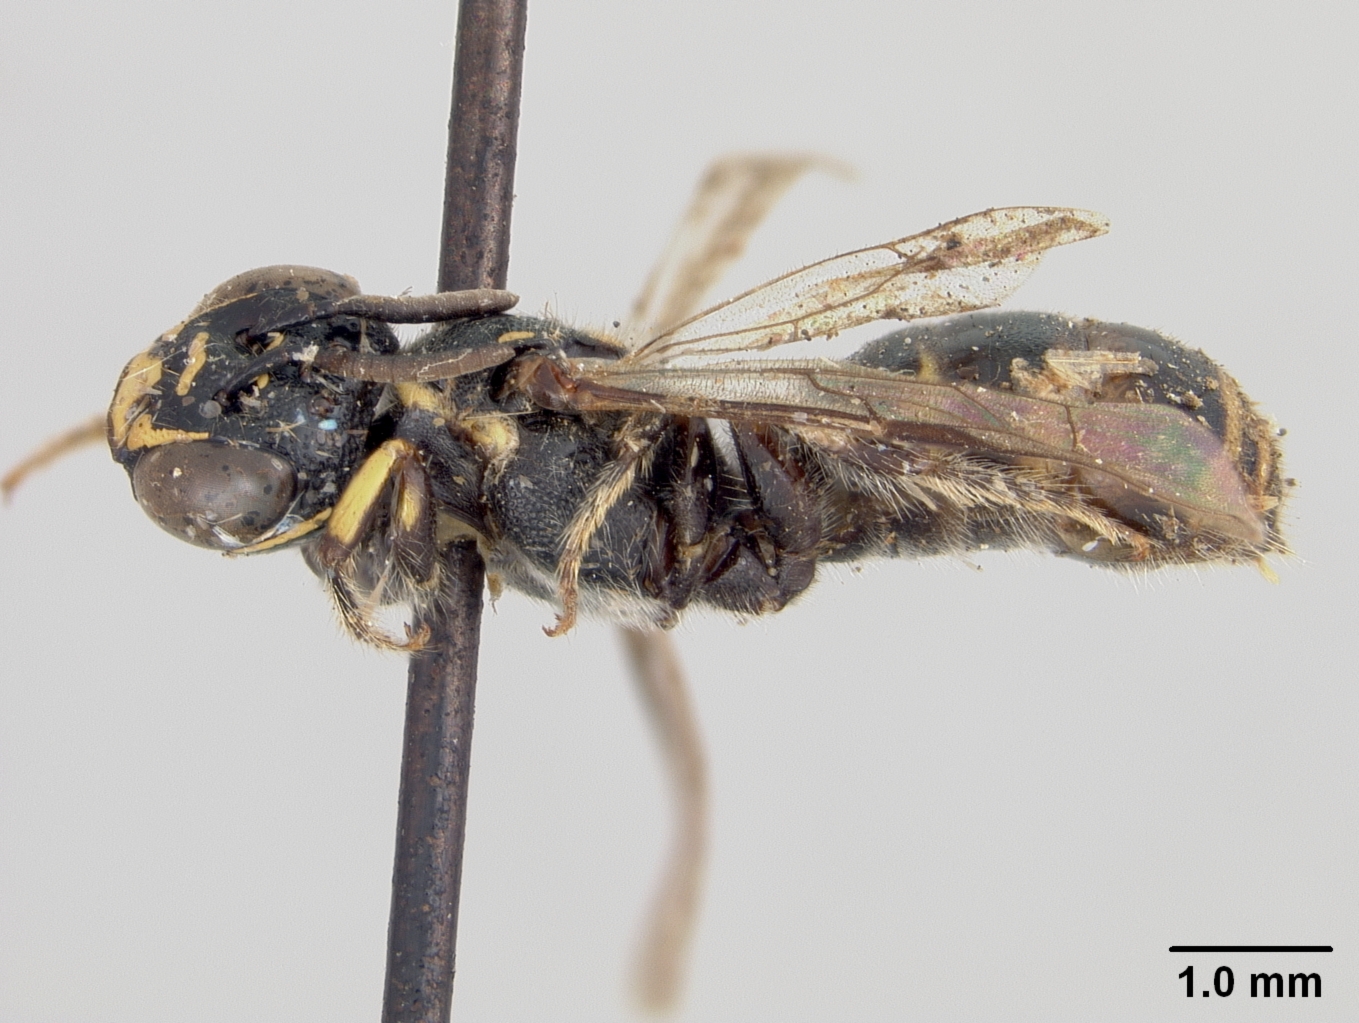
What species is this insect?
Ceratina bryanti
